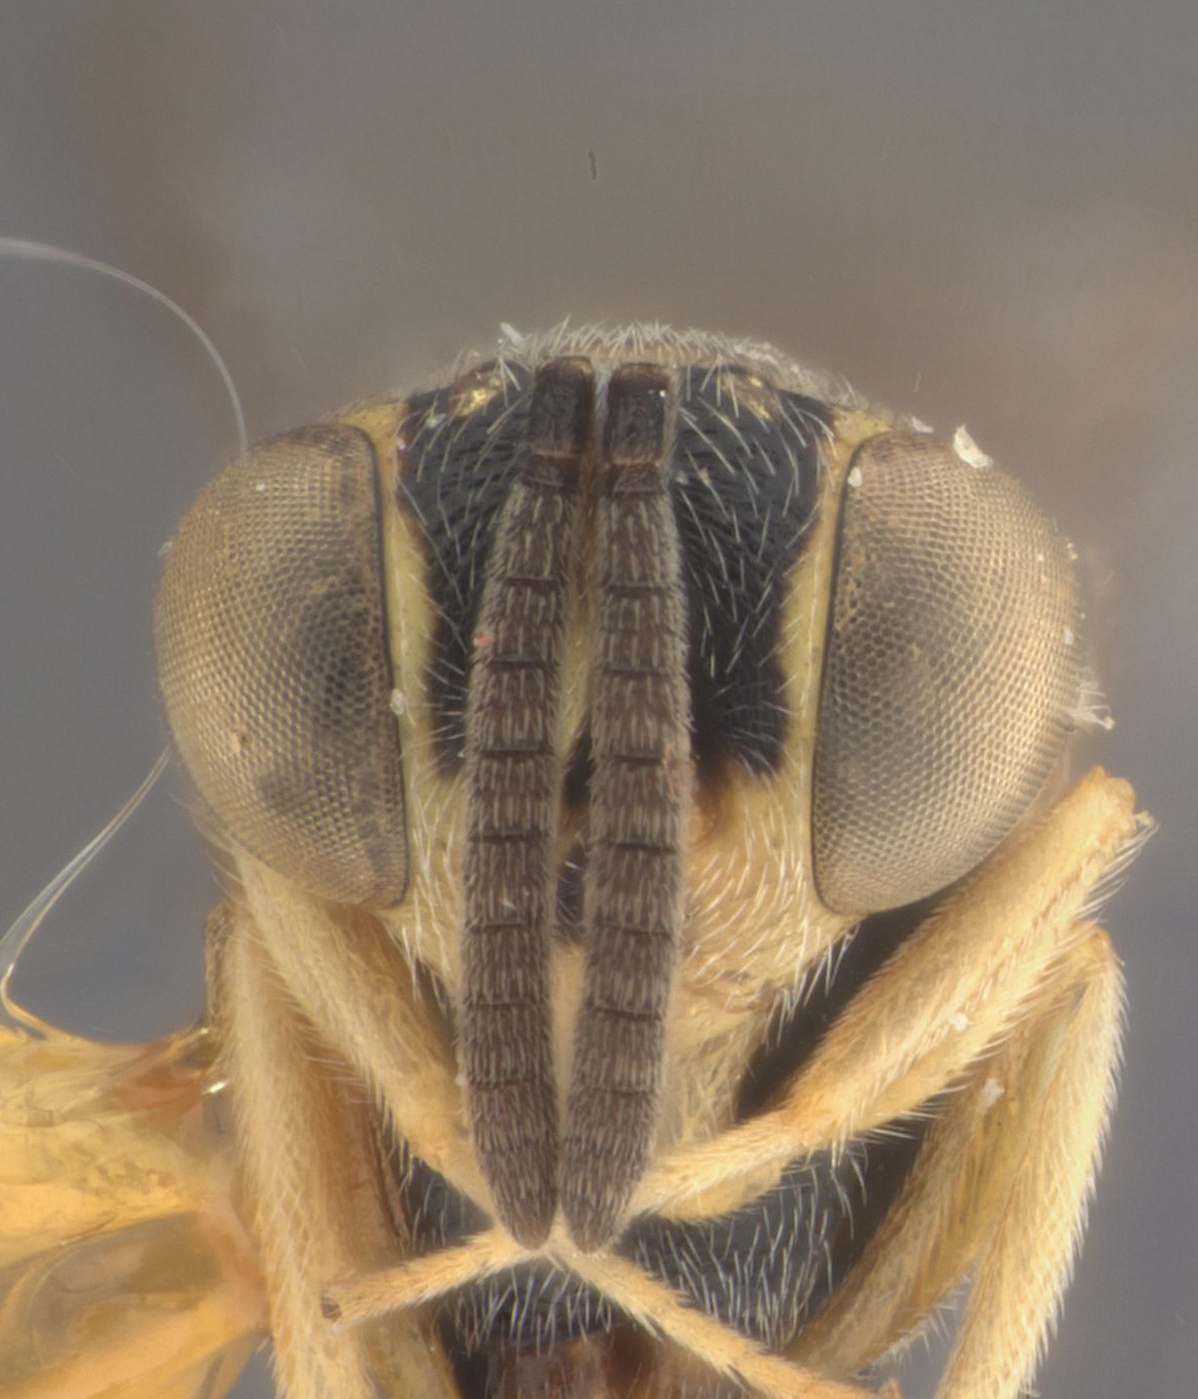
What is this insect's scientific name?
Ceratosmicra campoplegicis
